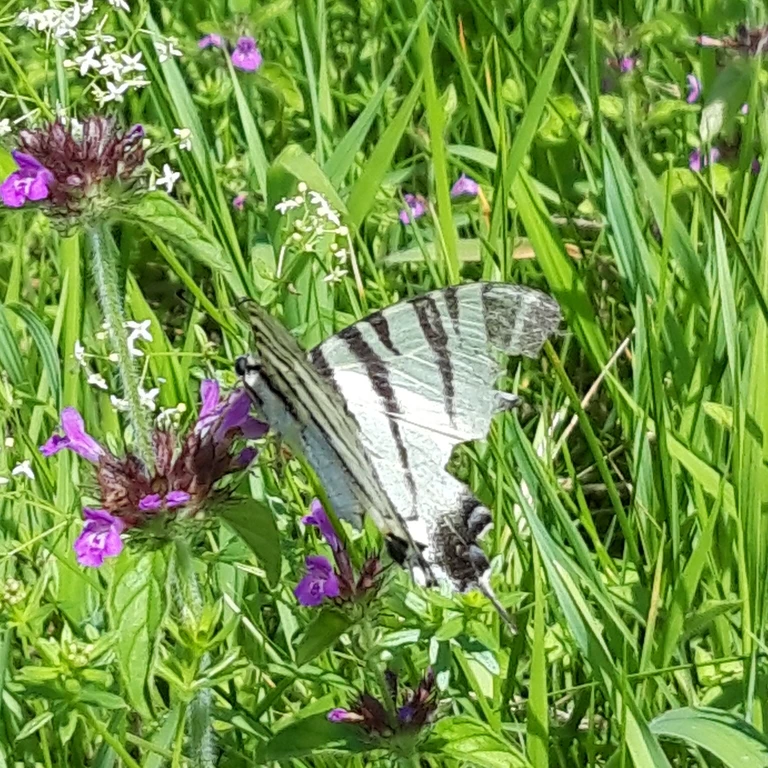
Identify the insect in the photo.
Iphiclides podalirius
